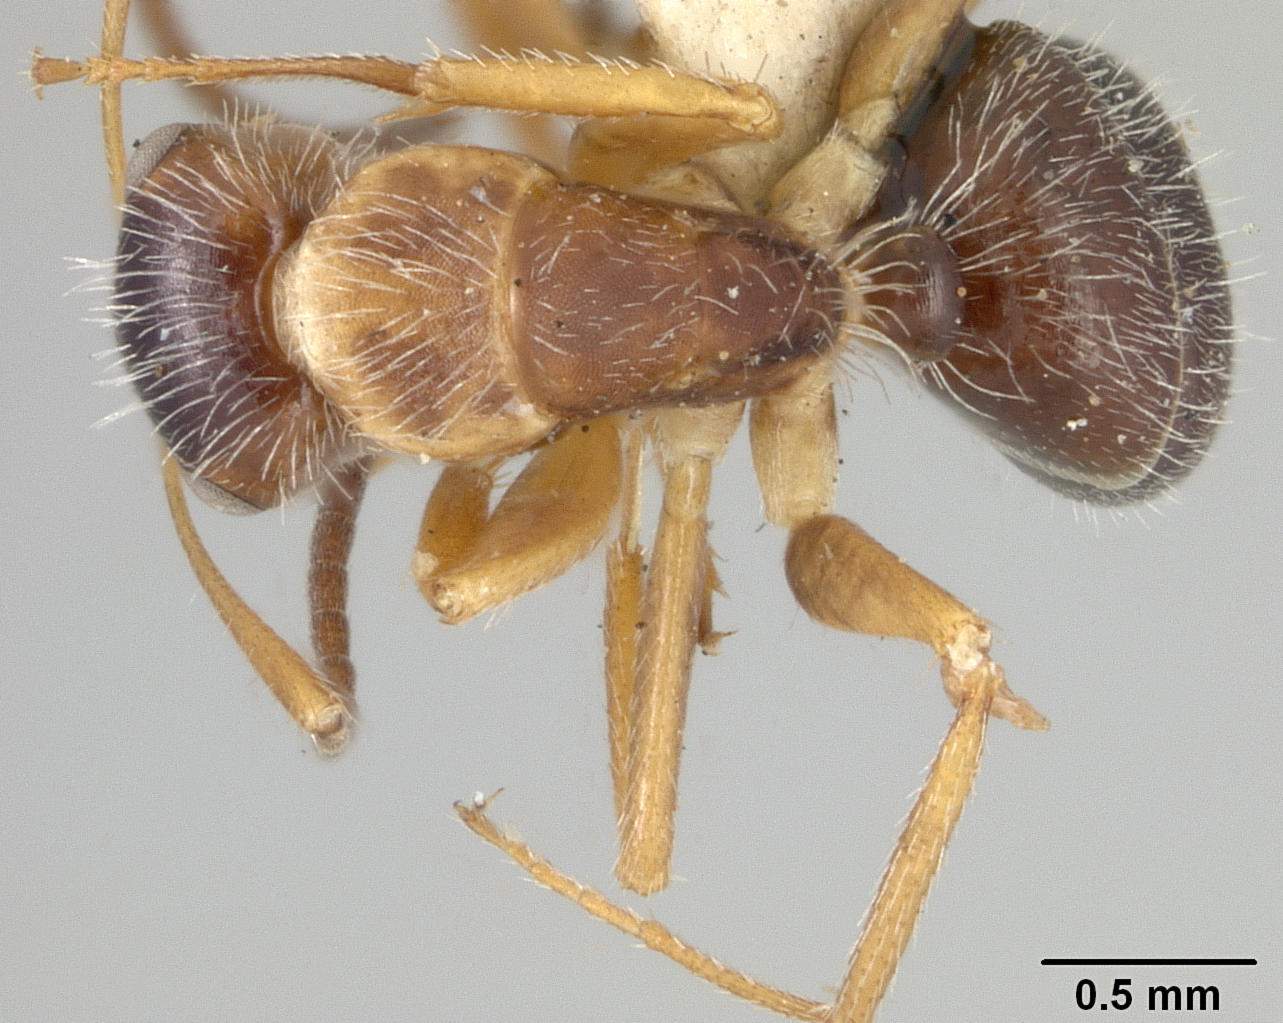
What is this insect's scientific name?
Camponotus tepicanus
